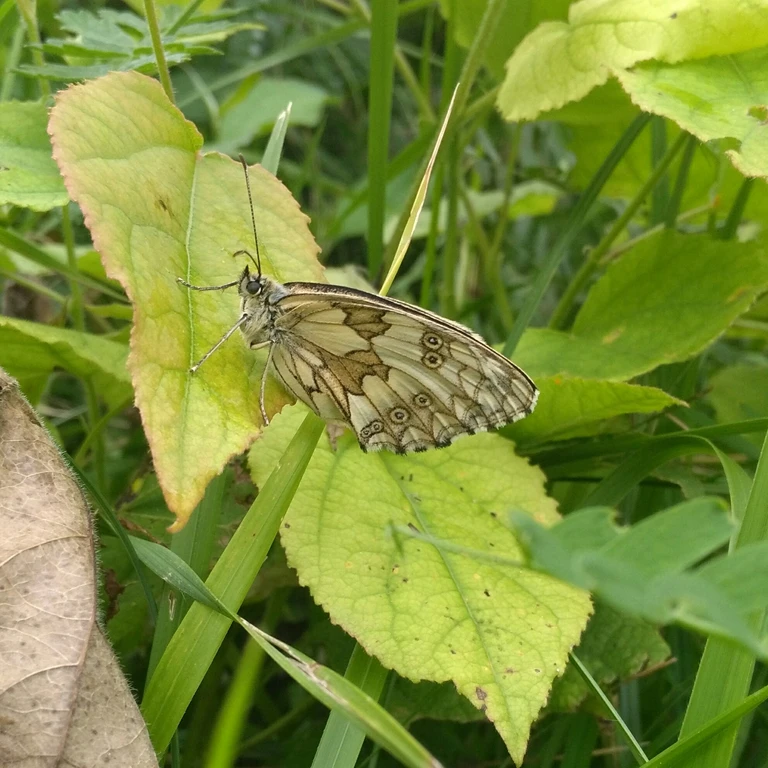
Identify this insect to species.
Melanargia galathea
